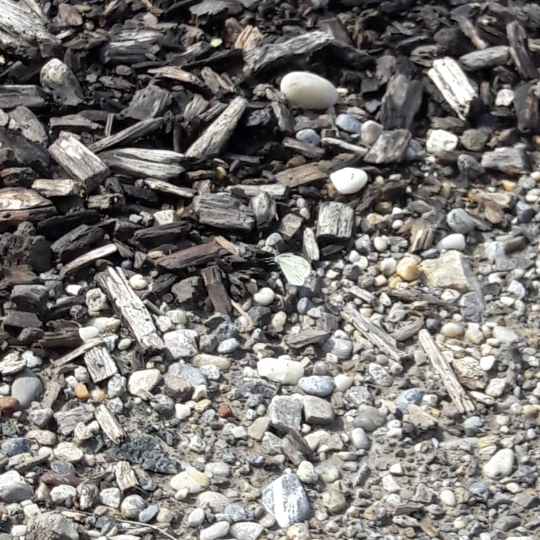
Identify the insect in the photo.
Leptidea sinapis/juvernica
